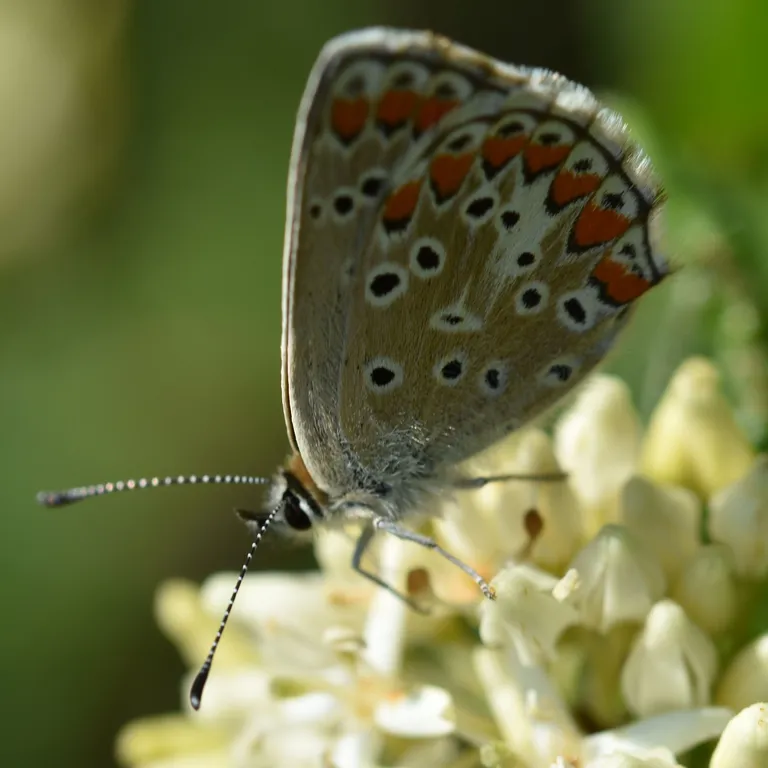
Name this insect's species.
Aricia agestis/artaxerxes
